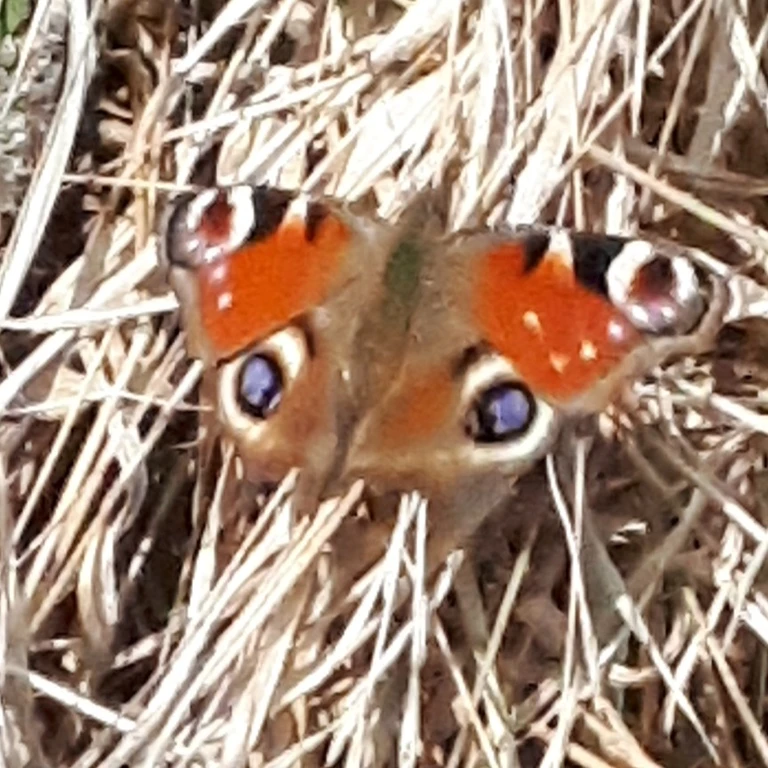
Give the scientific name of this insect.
Aglais io
